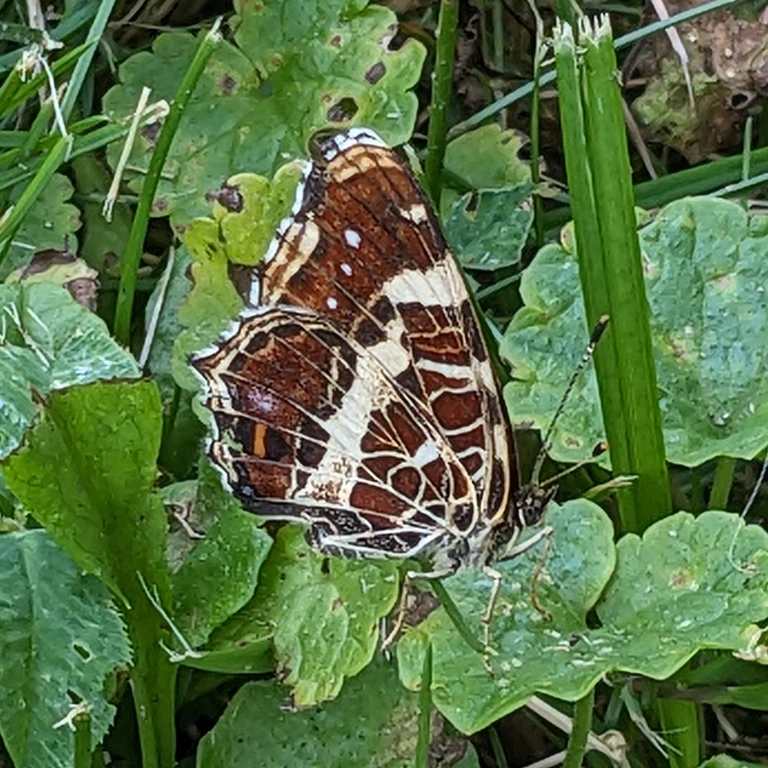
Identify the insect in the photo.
Araschnia levana
